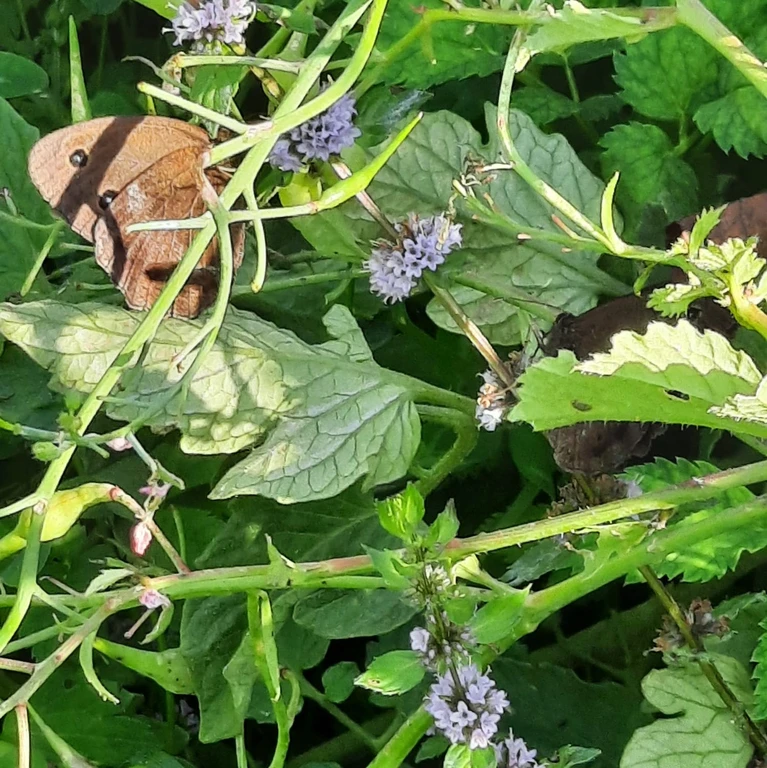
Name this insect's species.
Minois dryas
